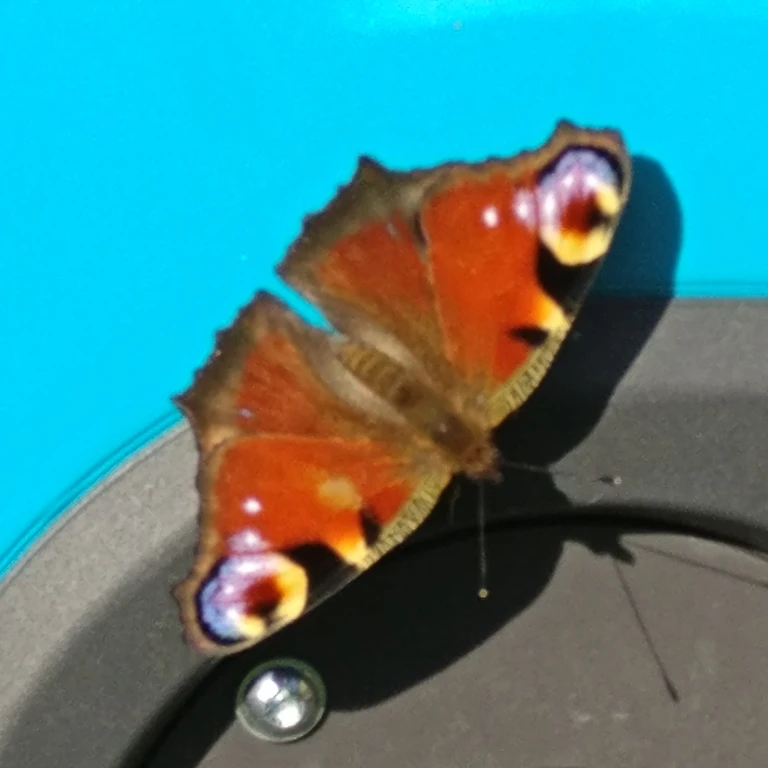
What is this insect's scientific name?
Aglais io
